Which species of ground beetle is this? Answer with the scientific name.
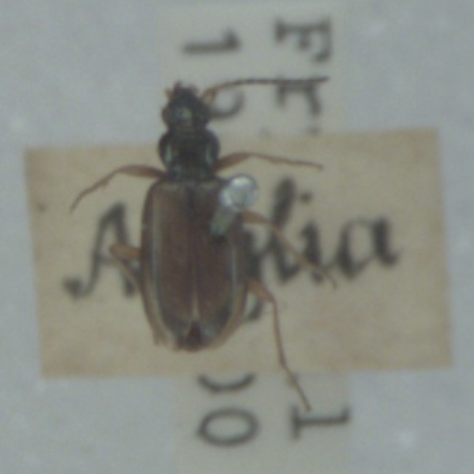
Bembidion bualei
